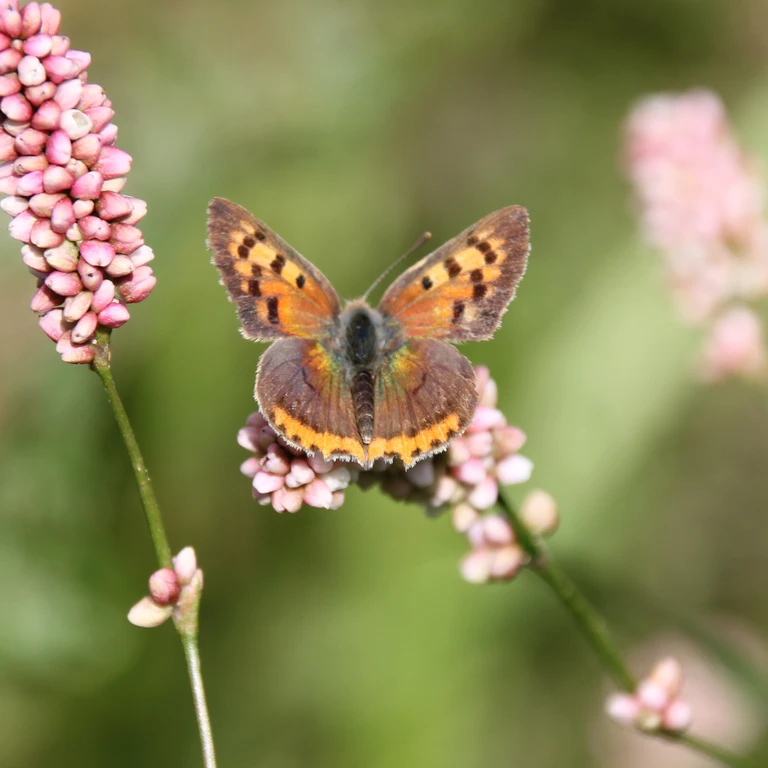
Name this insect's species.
Lycaena phlaeas
